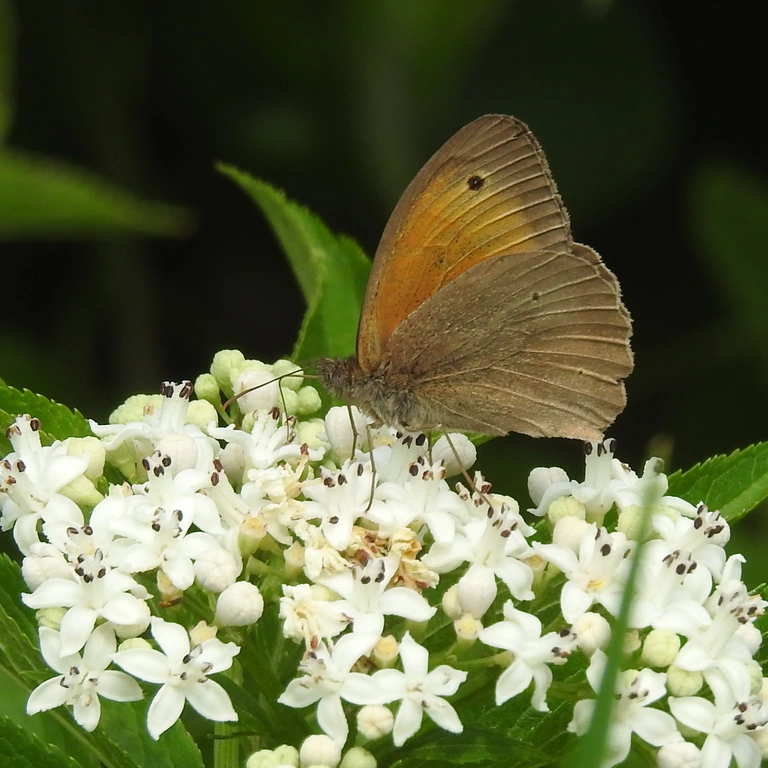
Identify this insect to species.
Maniola jurtina
